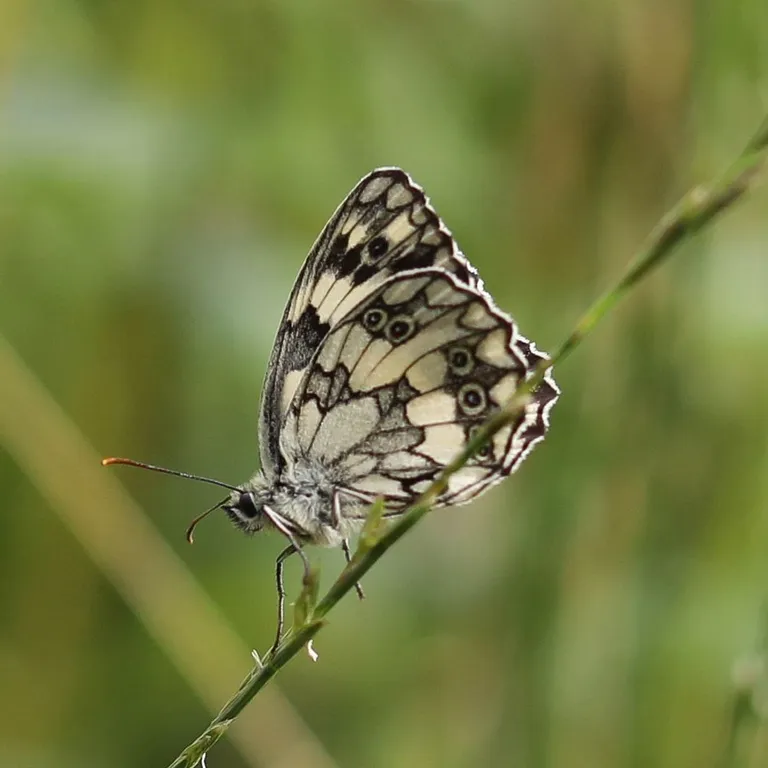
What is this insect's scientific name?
Melanargia galathea
